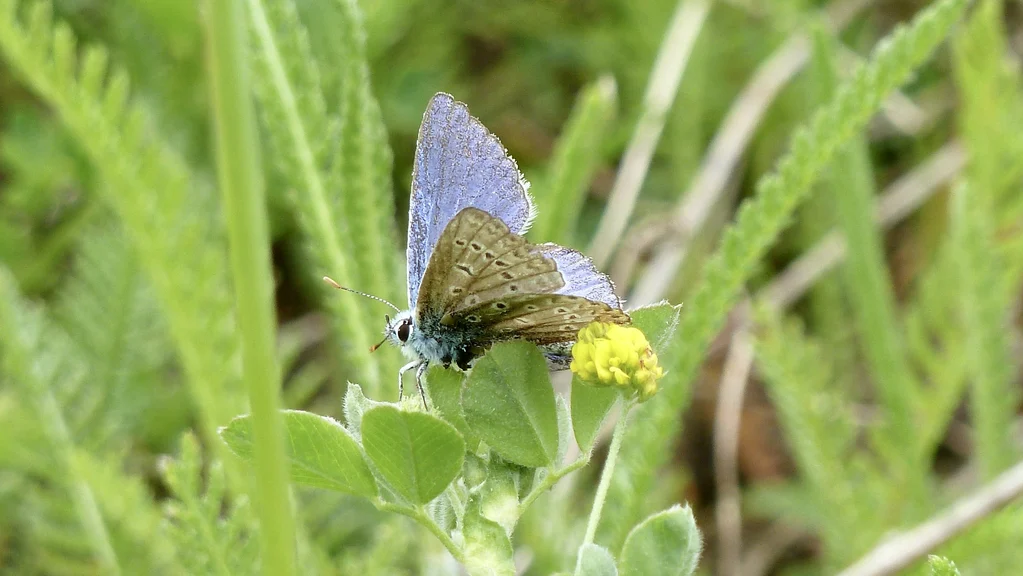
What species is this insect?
Polyommatus icarus
